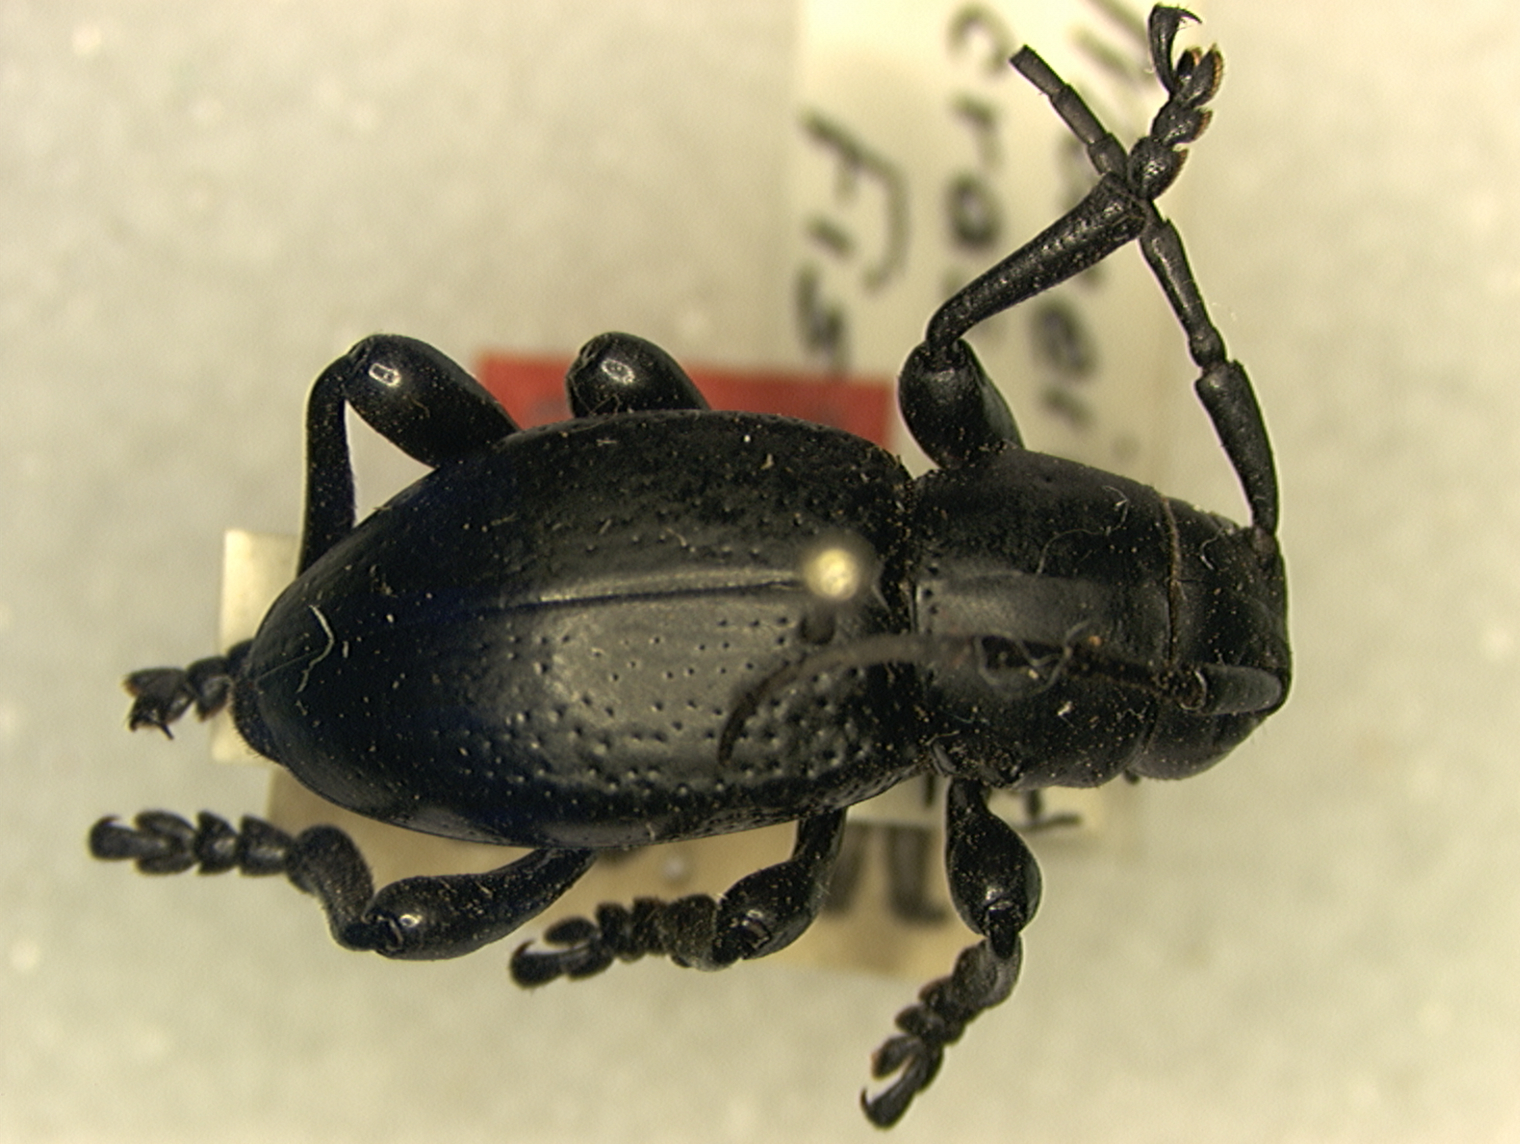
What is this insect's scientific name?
Moneilema crassipes
